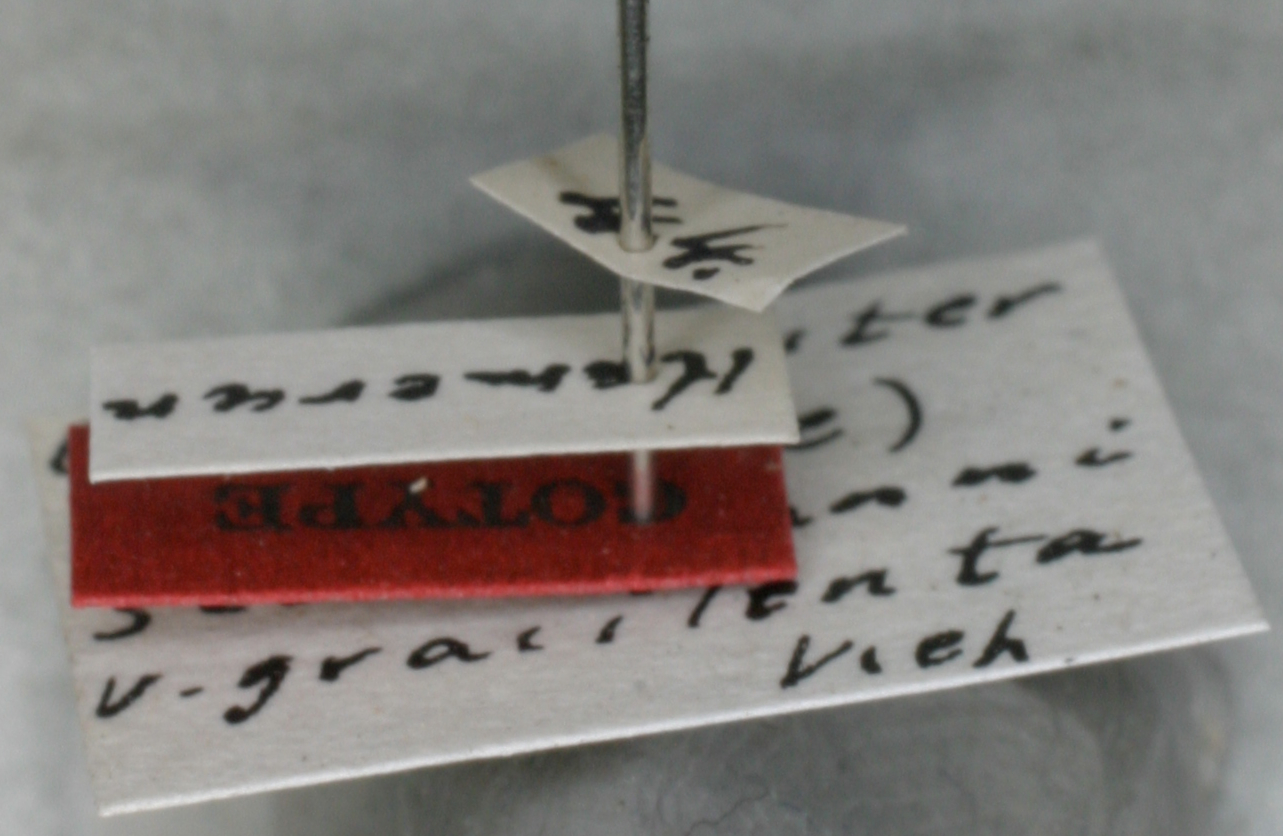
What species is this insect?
Crematogaster stadelmanni
